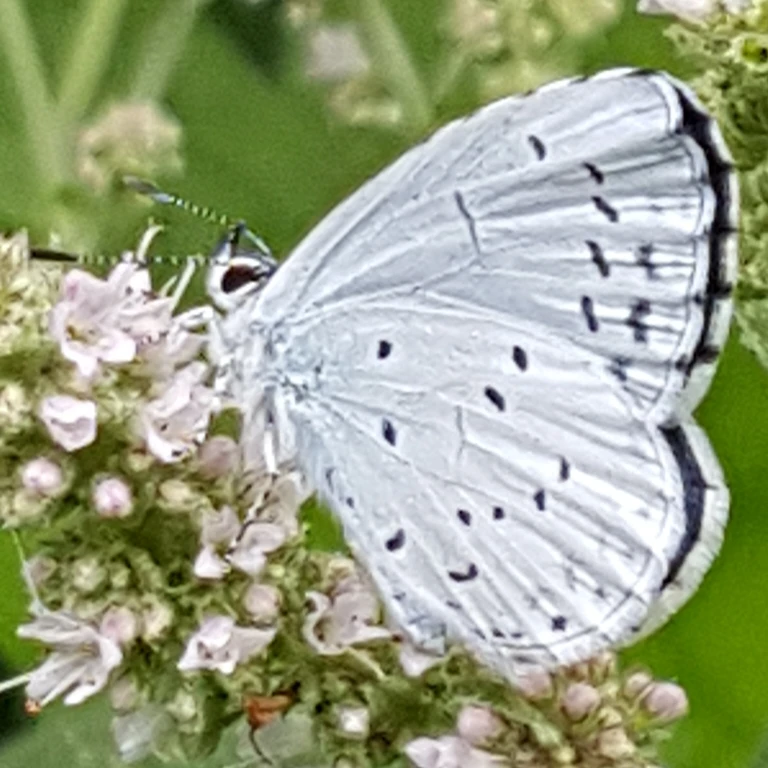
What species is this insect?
Celastrina argiolus
